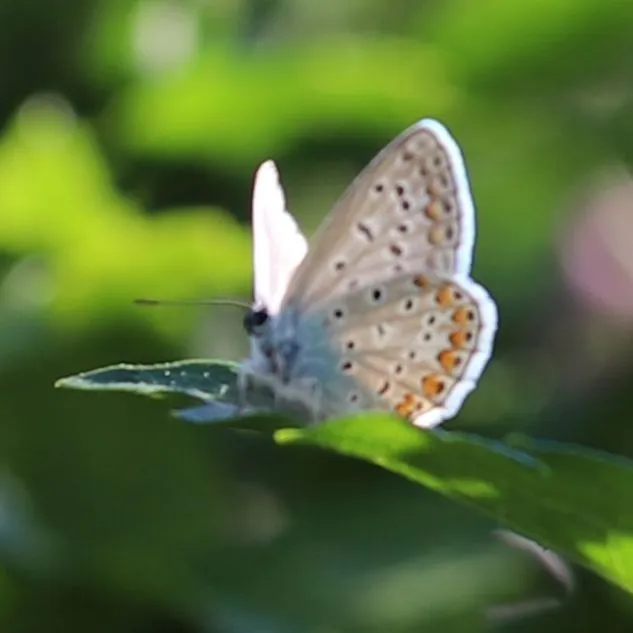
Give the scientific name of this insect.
Polyommatus icarus
